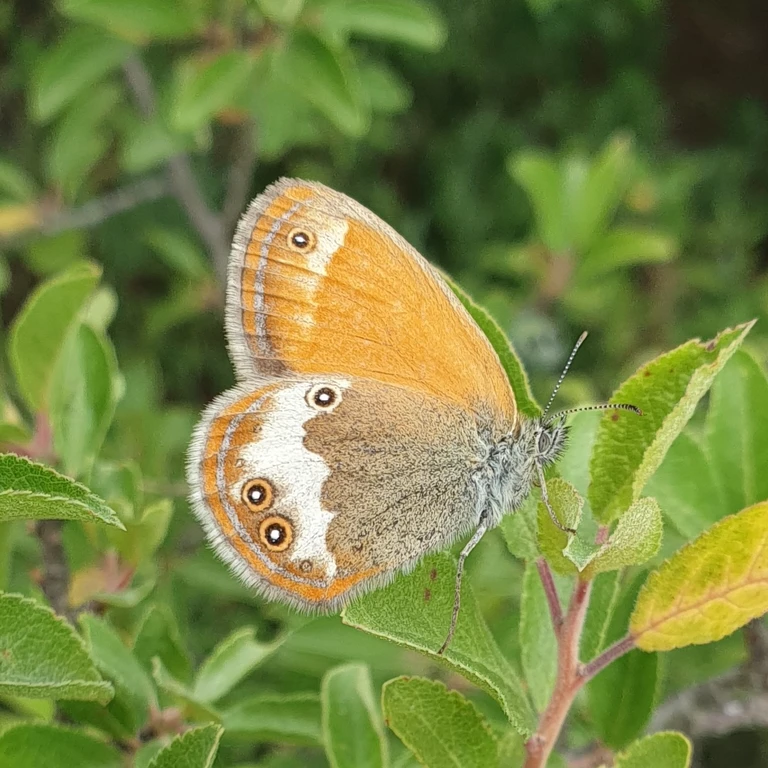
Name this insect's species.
Coenonympha arcania
